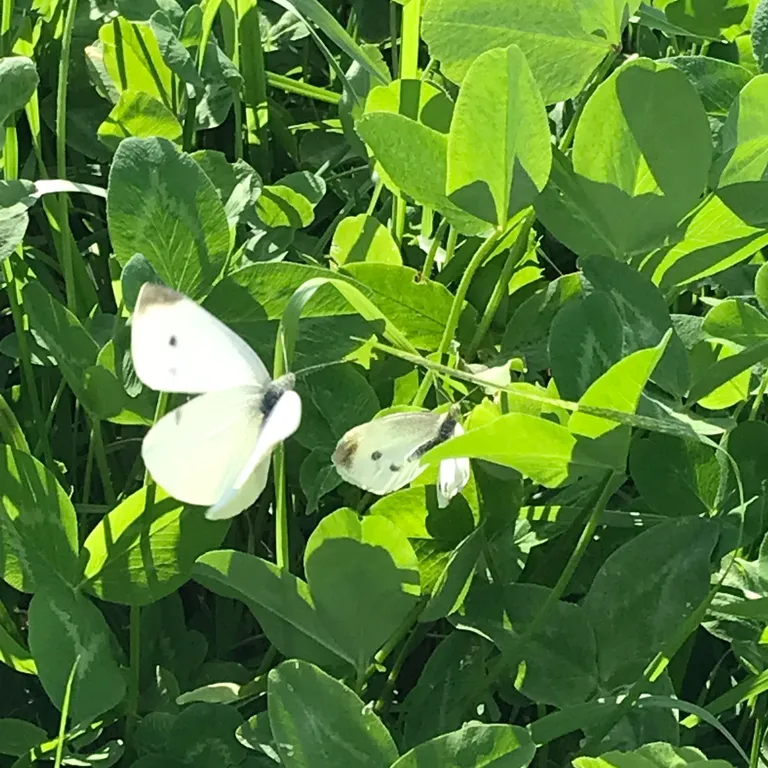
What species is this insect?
Pieris rapae
